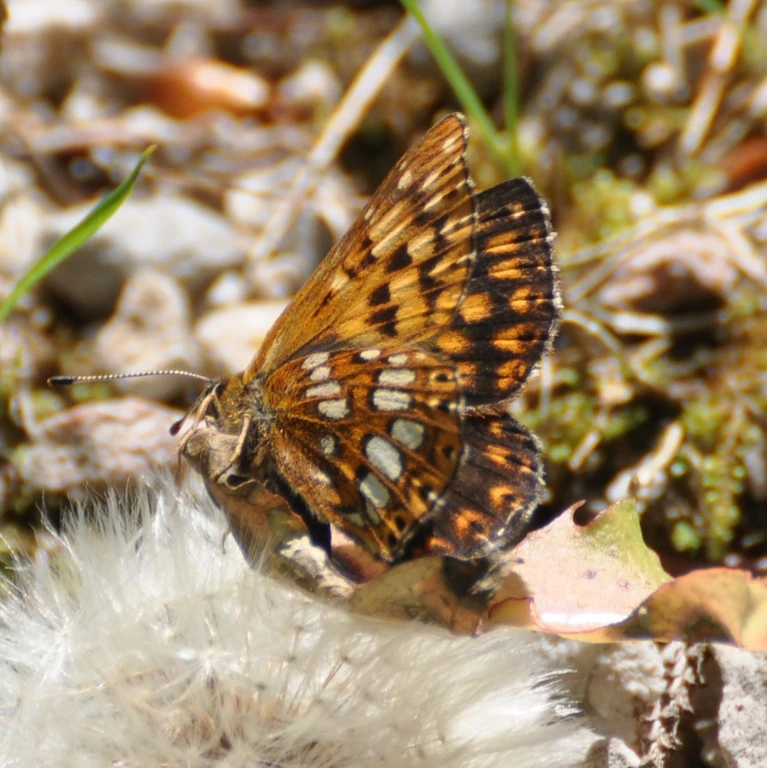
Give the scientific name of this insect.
Hamearis lucina
